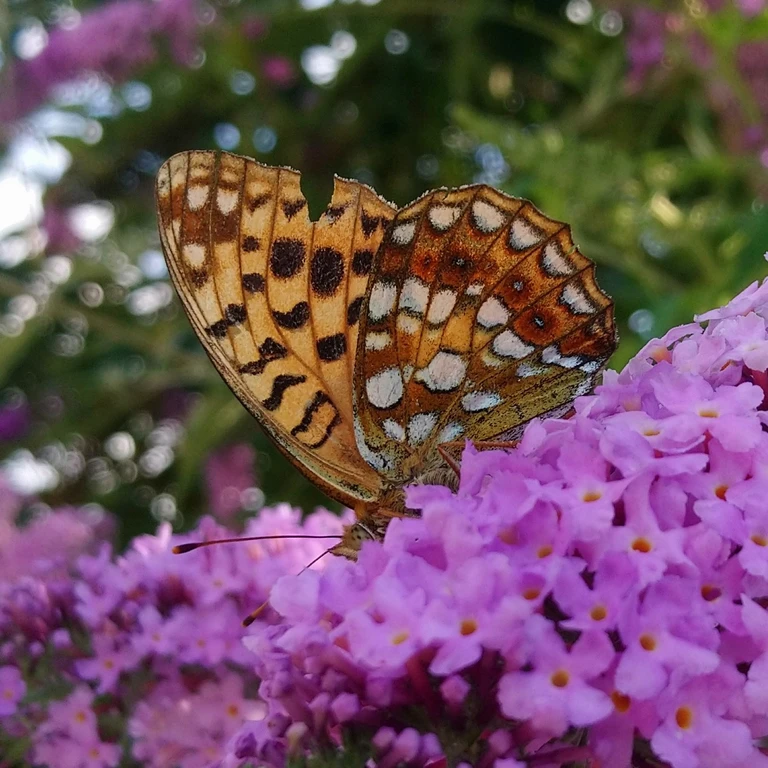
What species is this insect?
Fabriciana adippe
